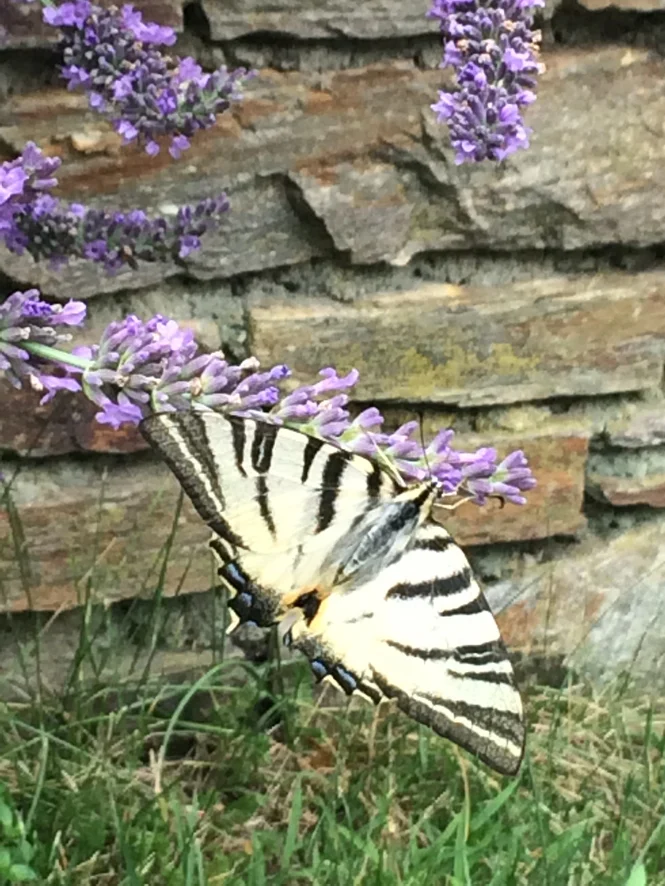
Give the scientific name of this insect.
Iphiclides podalirius
